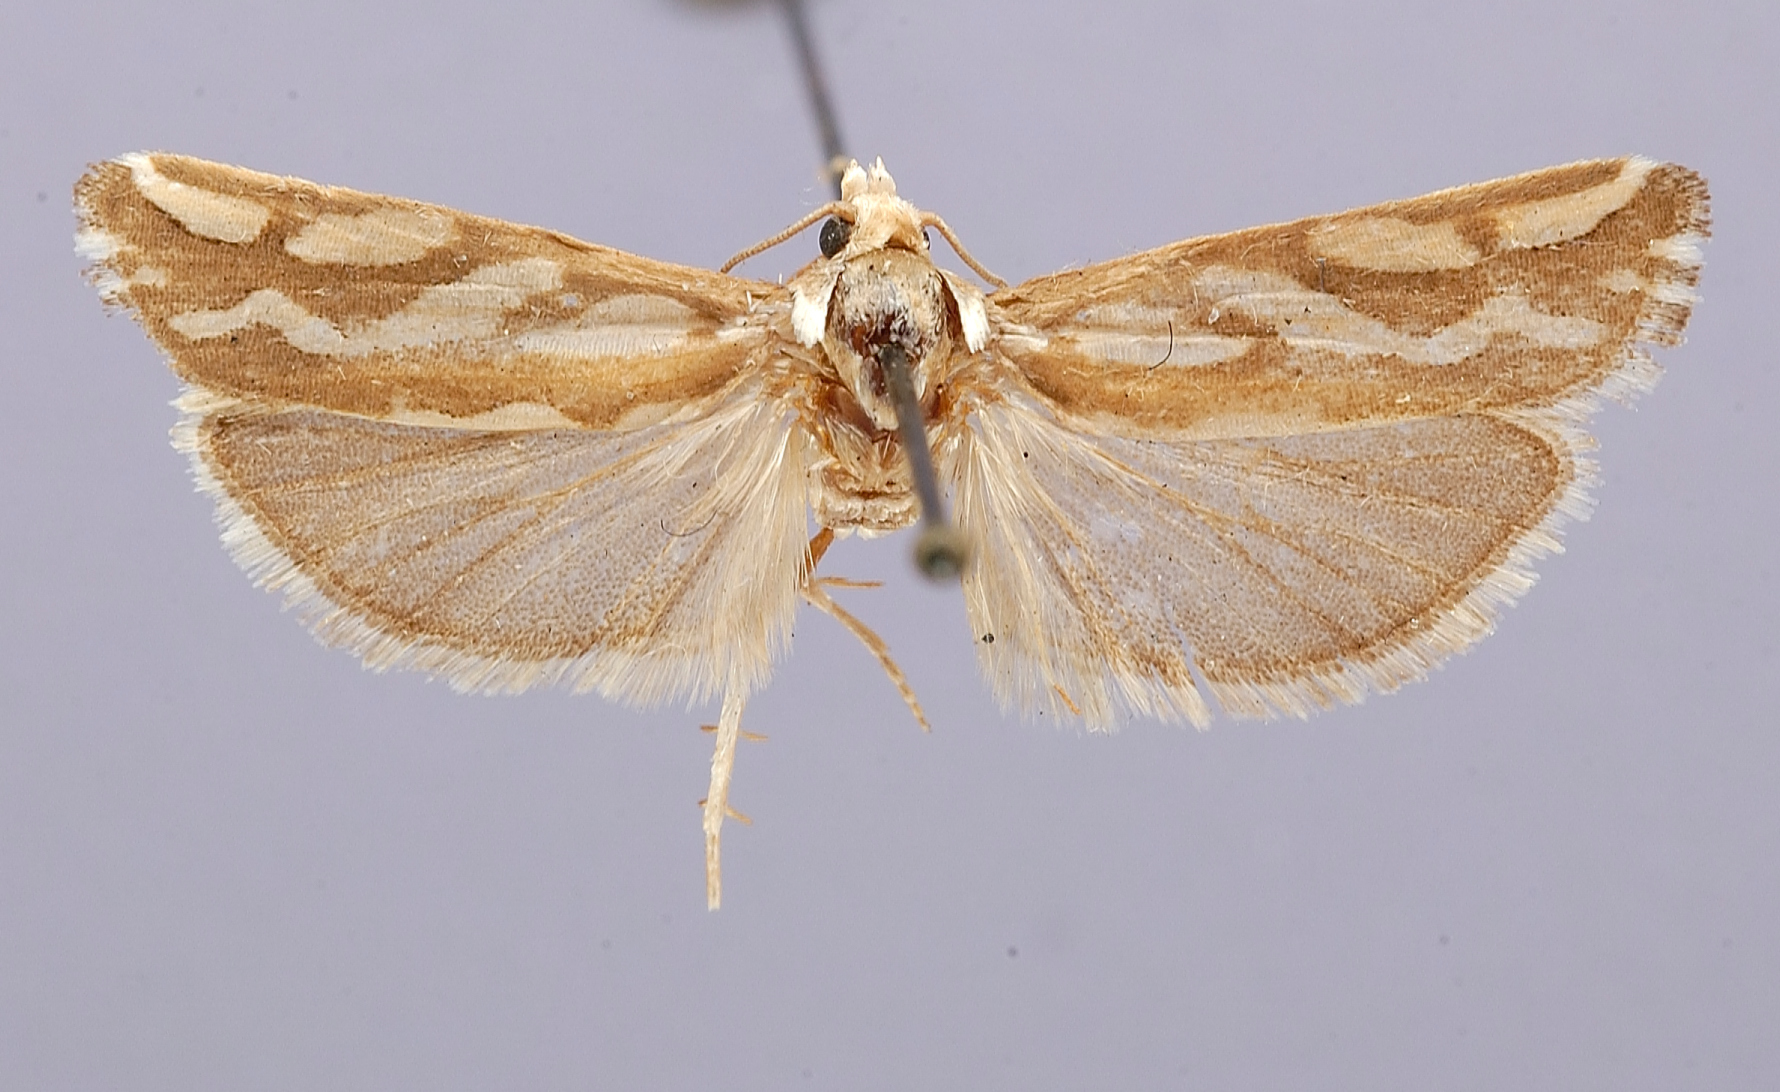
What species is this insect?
Eucosma gilletteana
